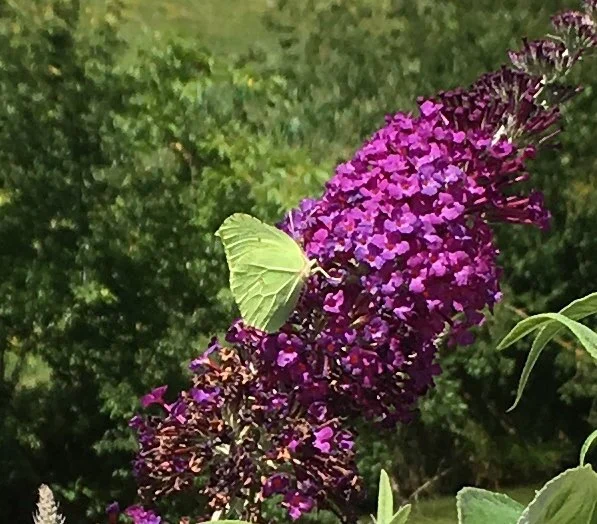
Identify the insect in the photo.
Gonepteryx rhamni
